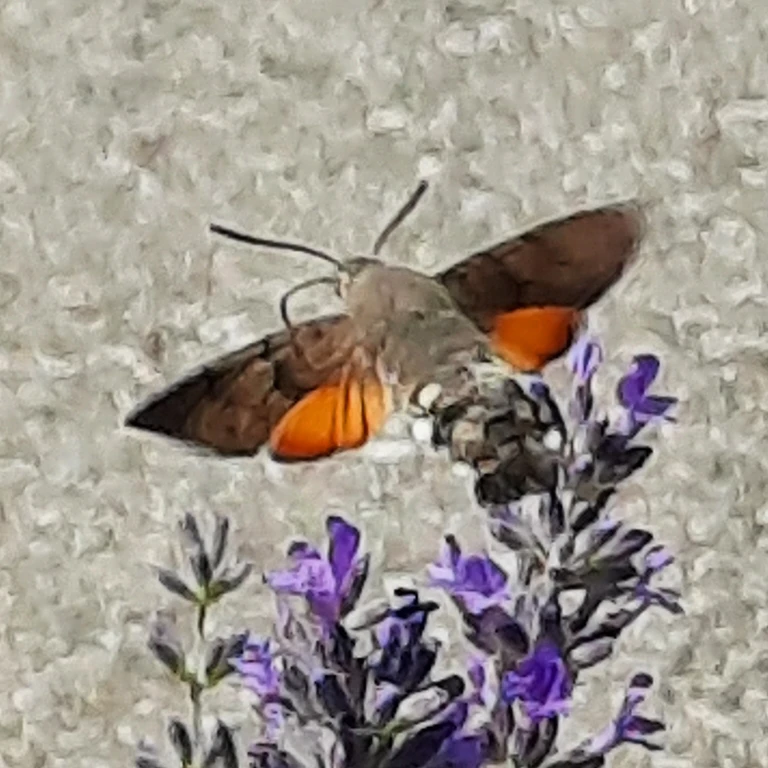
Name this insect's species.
Macroglossum stellatarum
